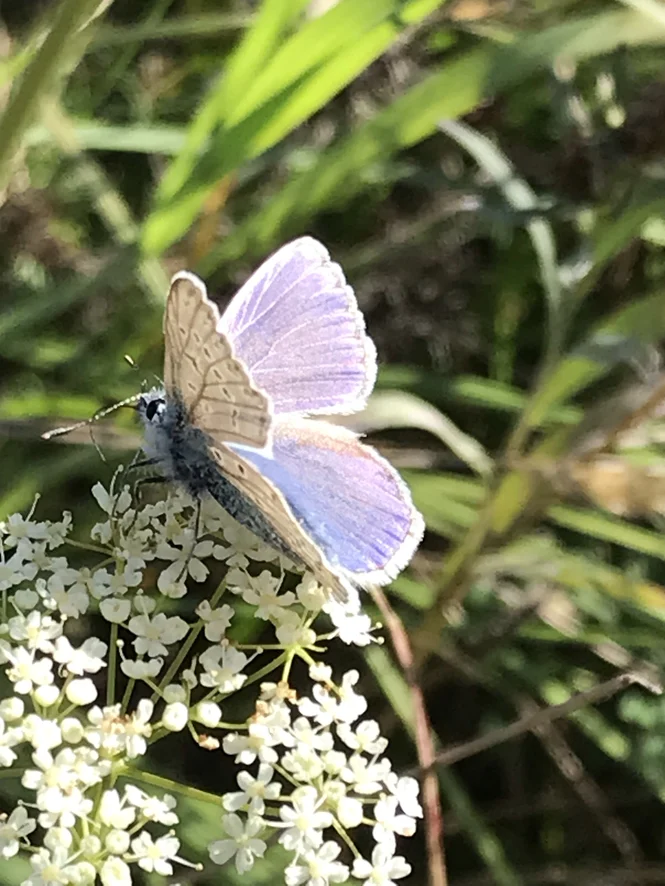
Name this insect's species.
Polyommatus icarus
